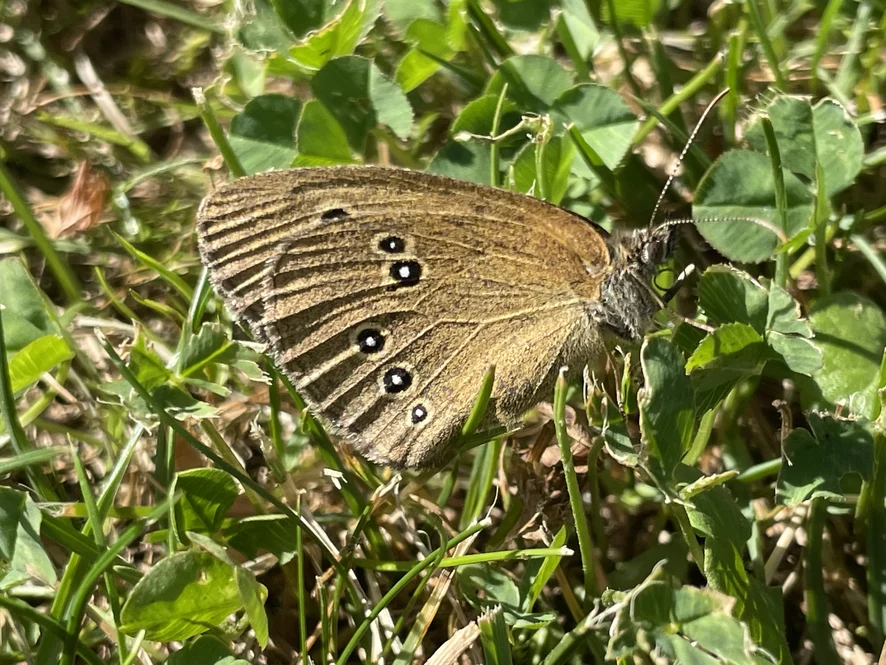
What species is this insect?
Aphantopus hyperantus
